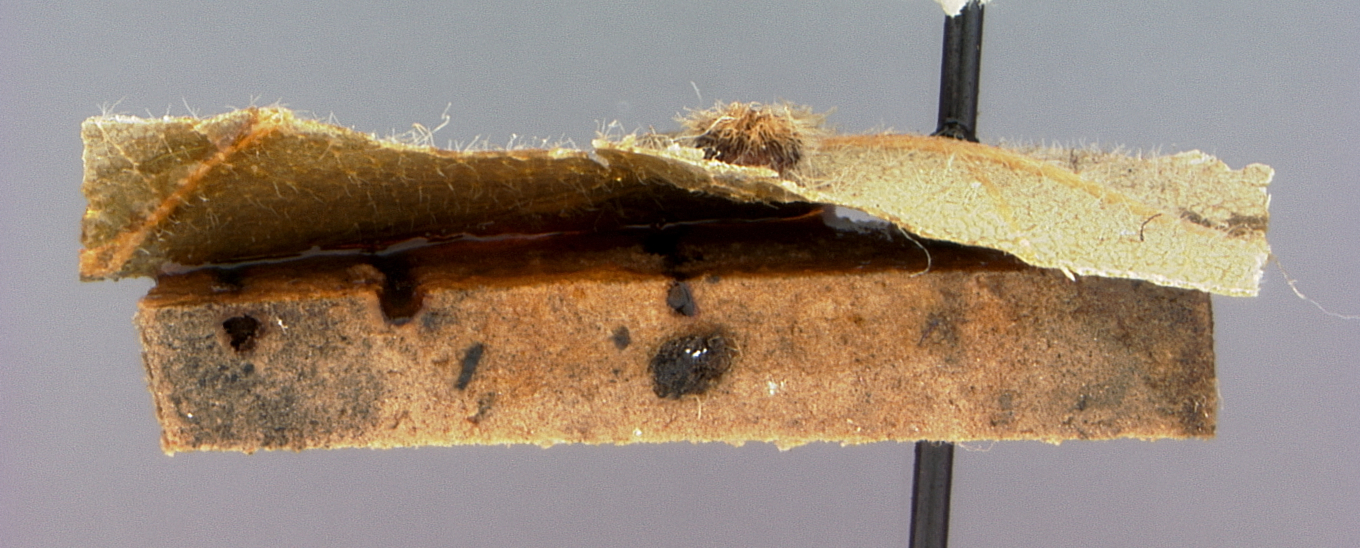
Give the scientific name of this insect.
Neuroterus argentatus
